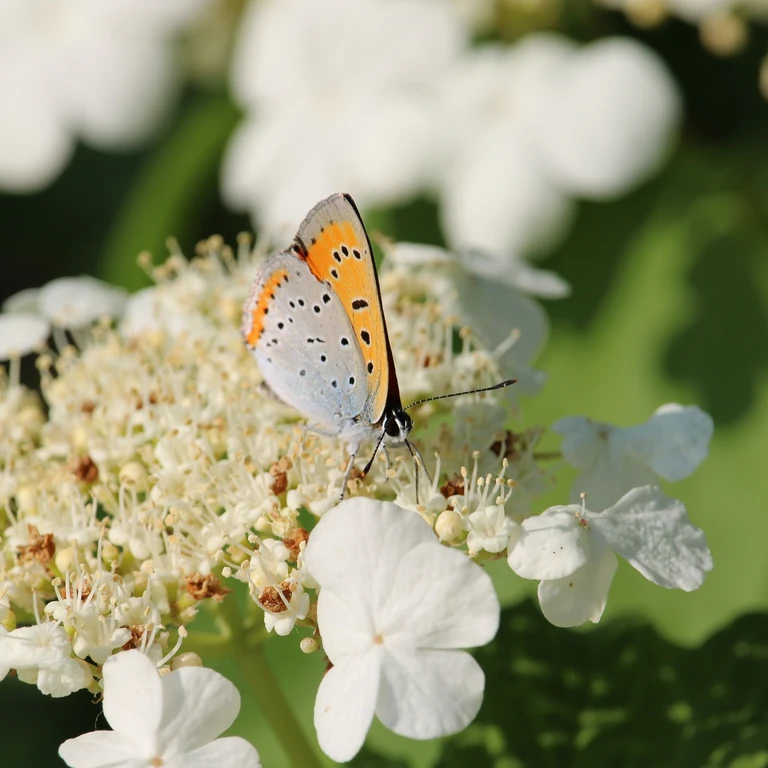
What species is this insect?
Lycaena dispar
